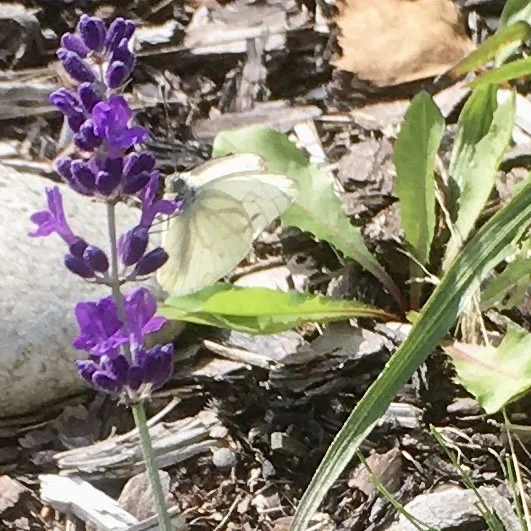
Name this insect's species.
Pieris napi
